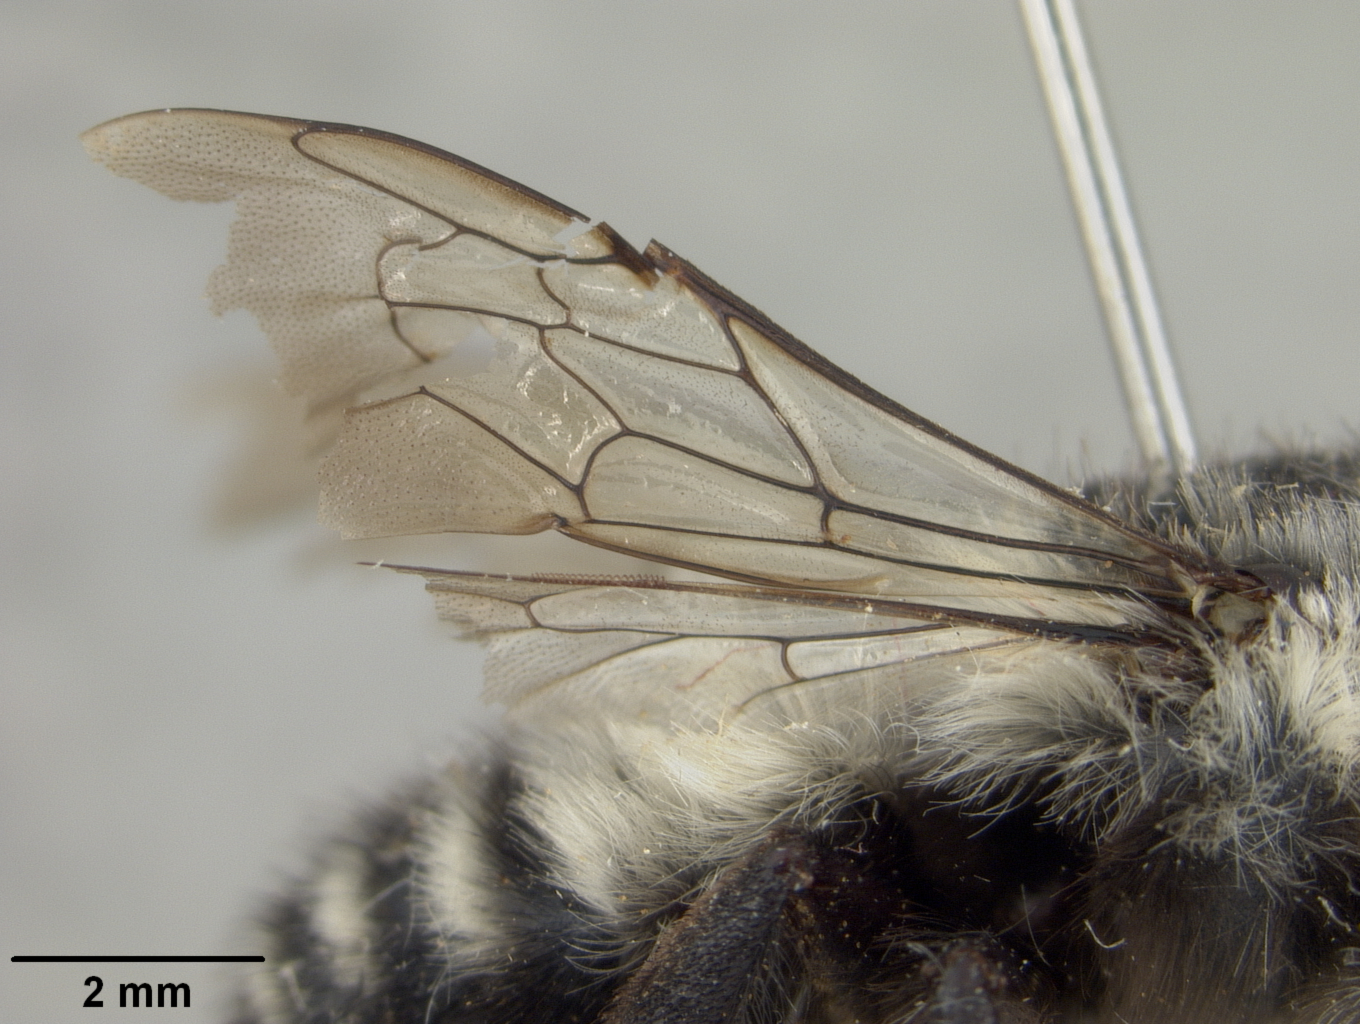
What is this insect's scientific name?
Cressoniella golbachi
